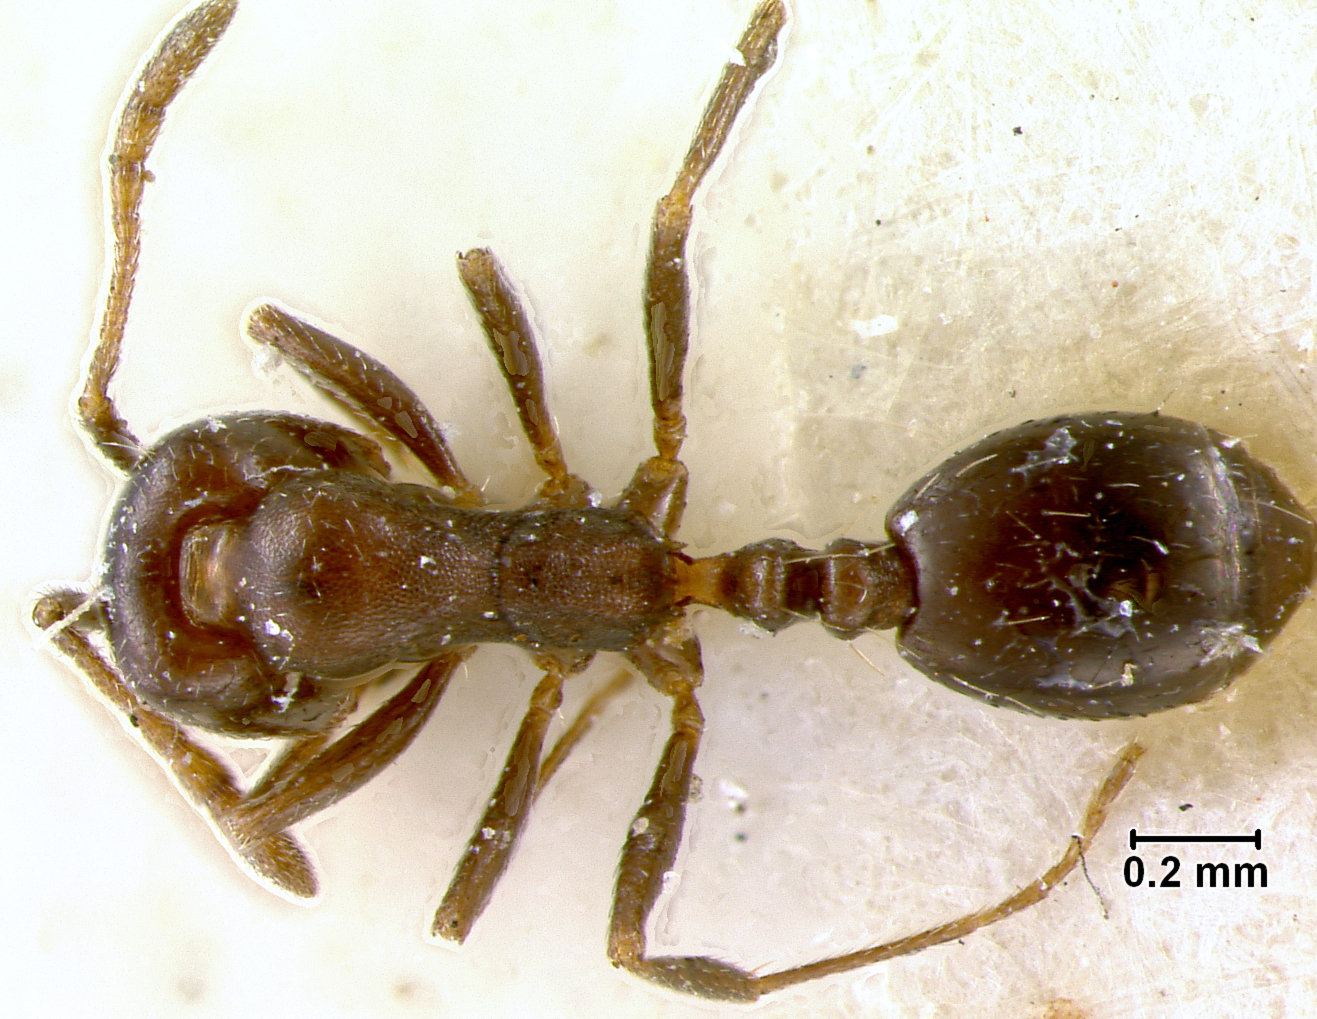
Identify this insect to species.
Monomorium subopacum
